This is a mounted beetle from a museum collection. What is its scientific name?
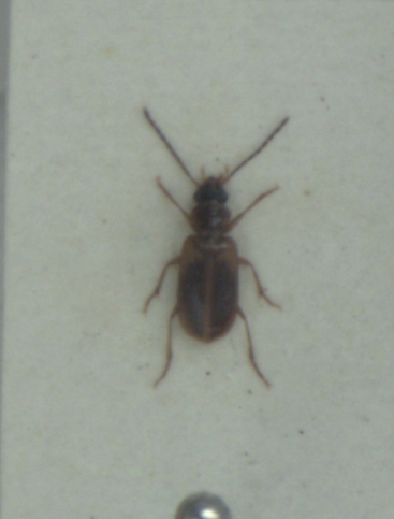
Anthracus consputus
